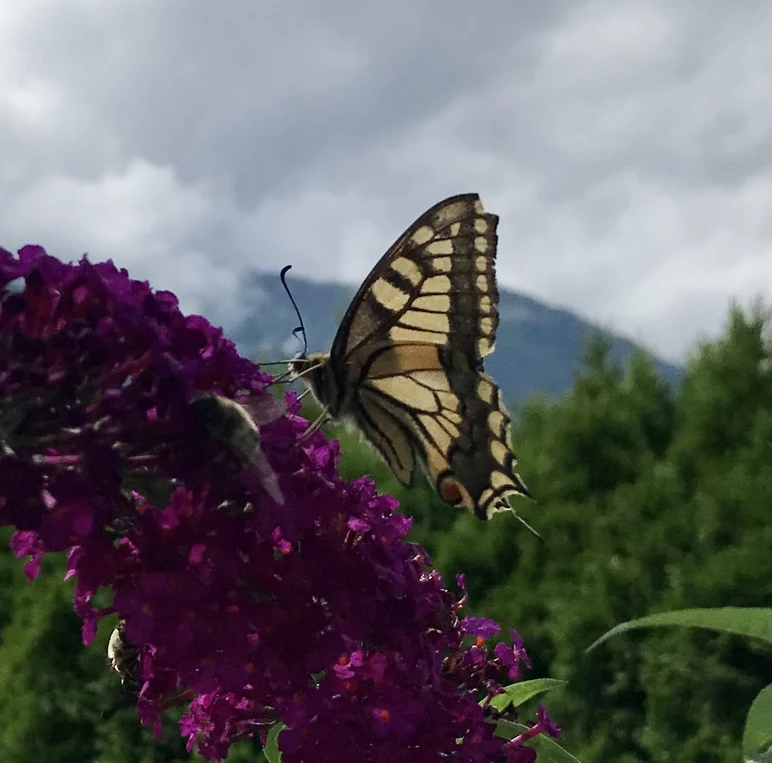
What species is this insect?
Papilio machaon
